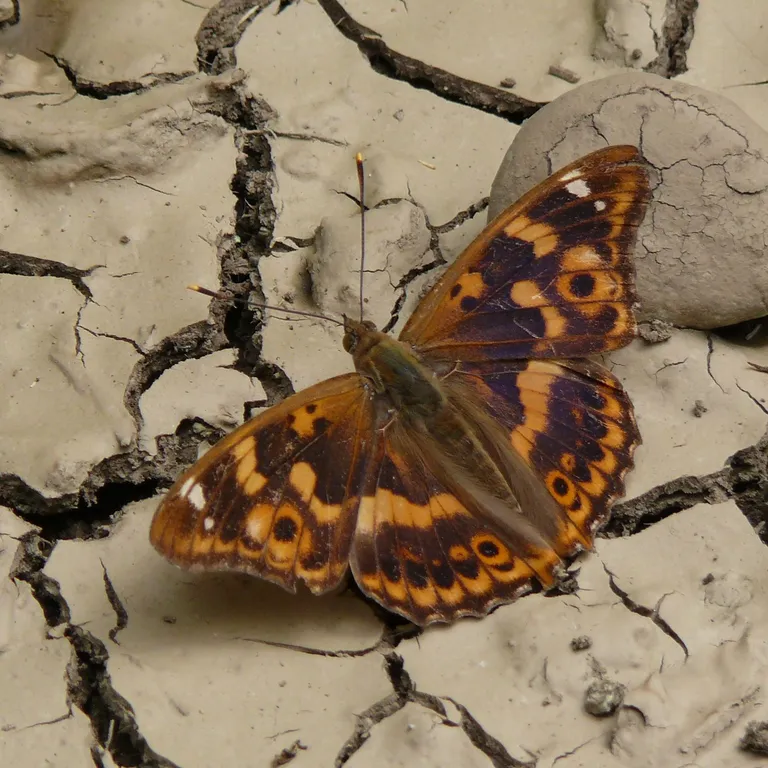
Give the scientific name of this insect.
Apatura ilia
